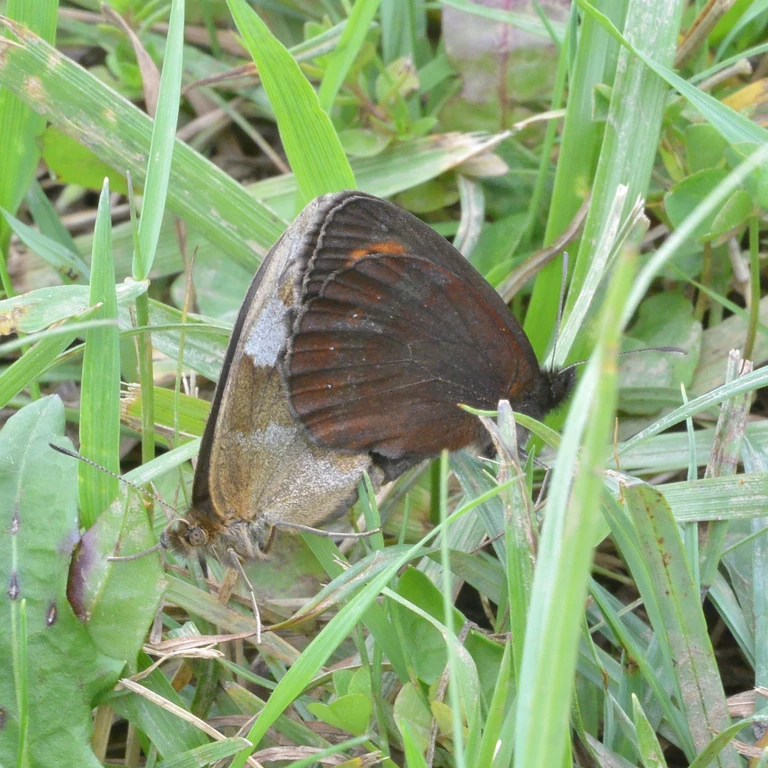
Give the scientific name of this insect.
Erebia aethiops
